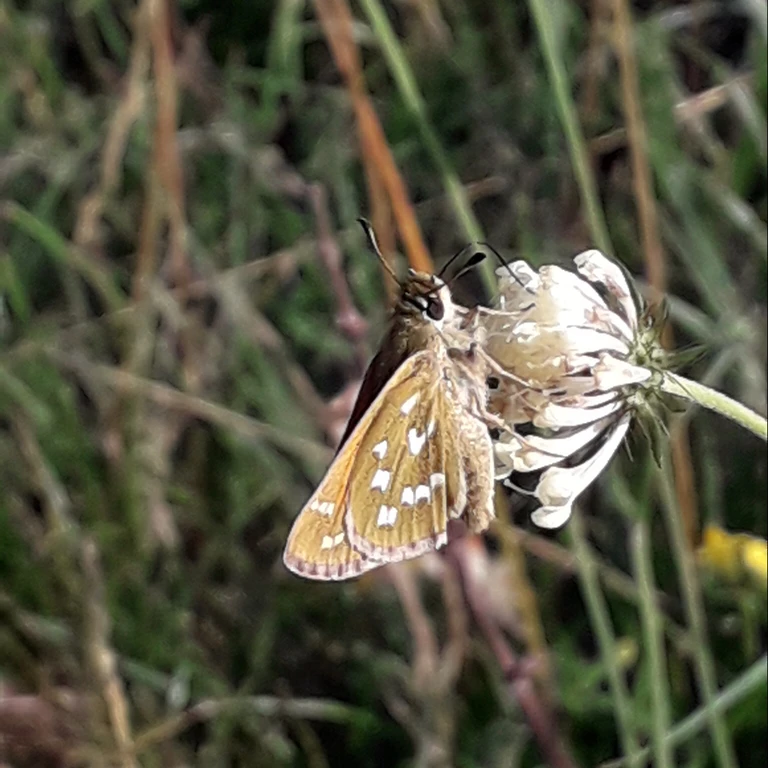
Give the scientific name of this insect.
Hesperia comma
